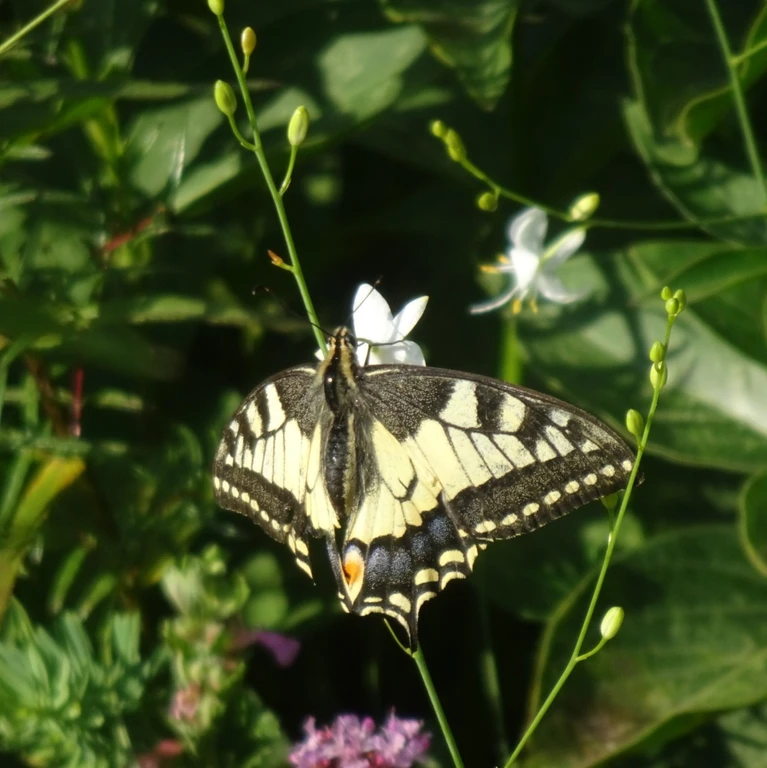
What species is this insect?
Papilio machaon
